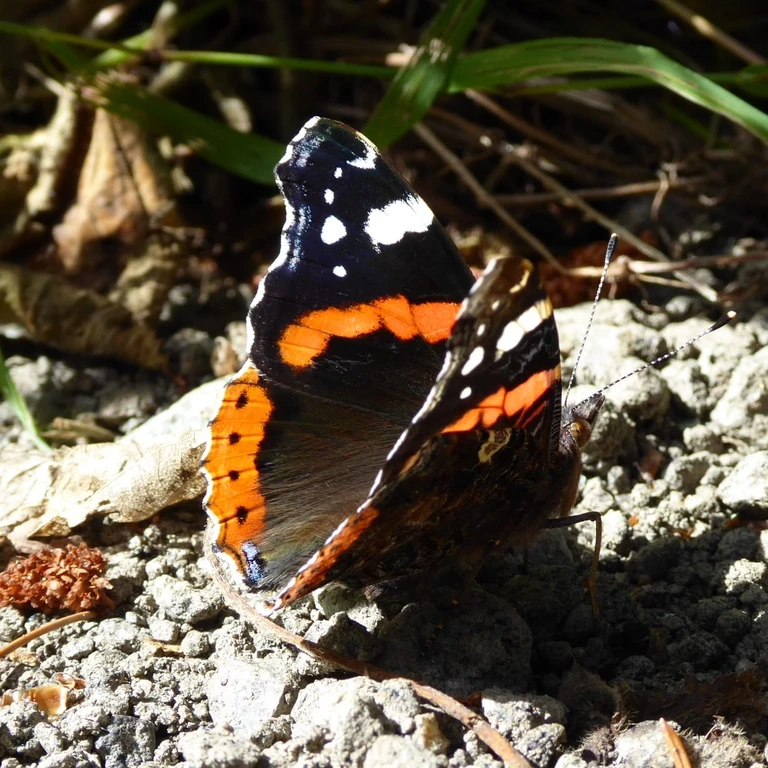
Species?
Vanessa atalanta
